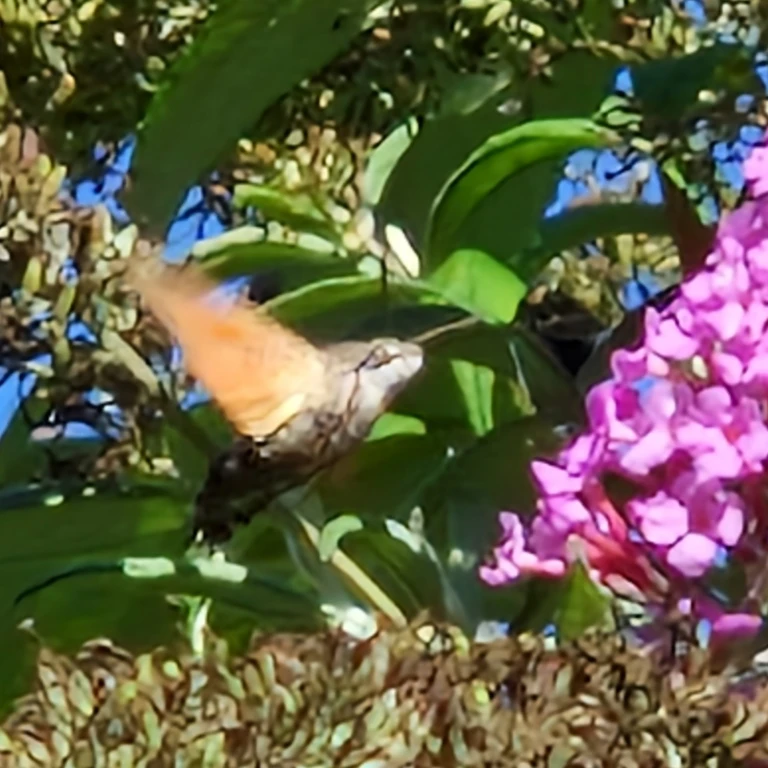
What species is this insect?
Macroglossum stellatarum
